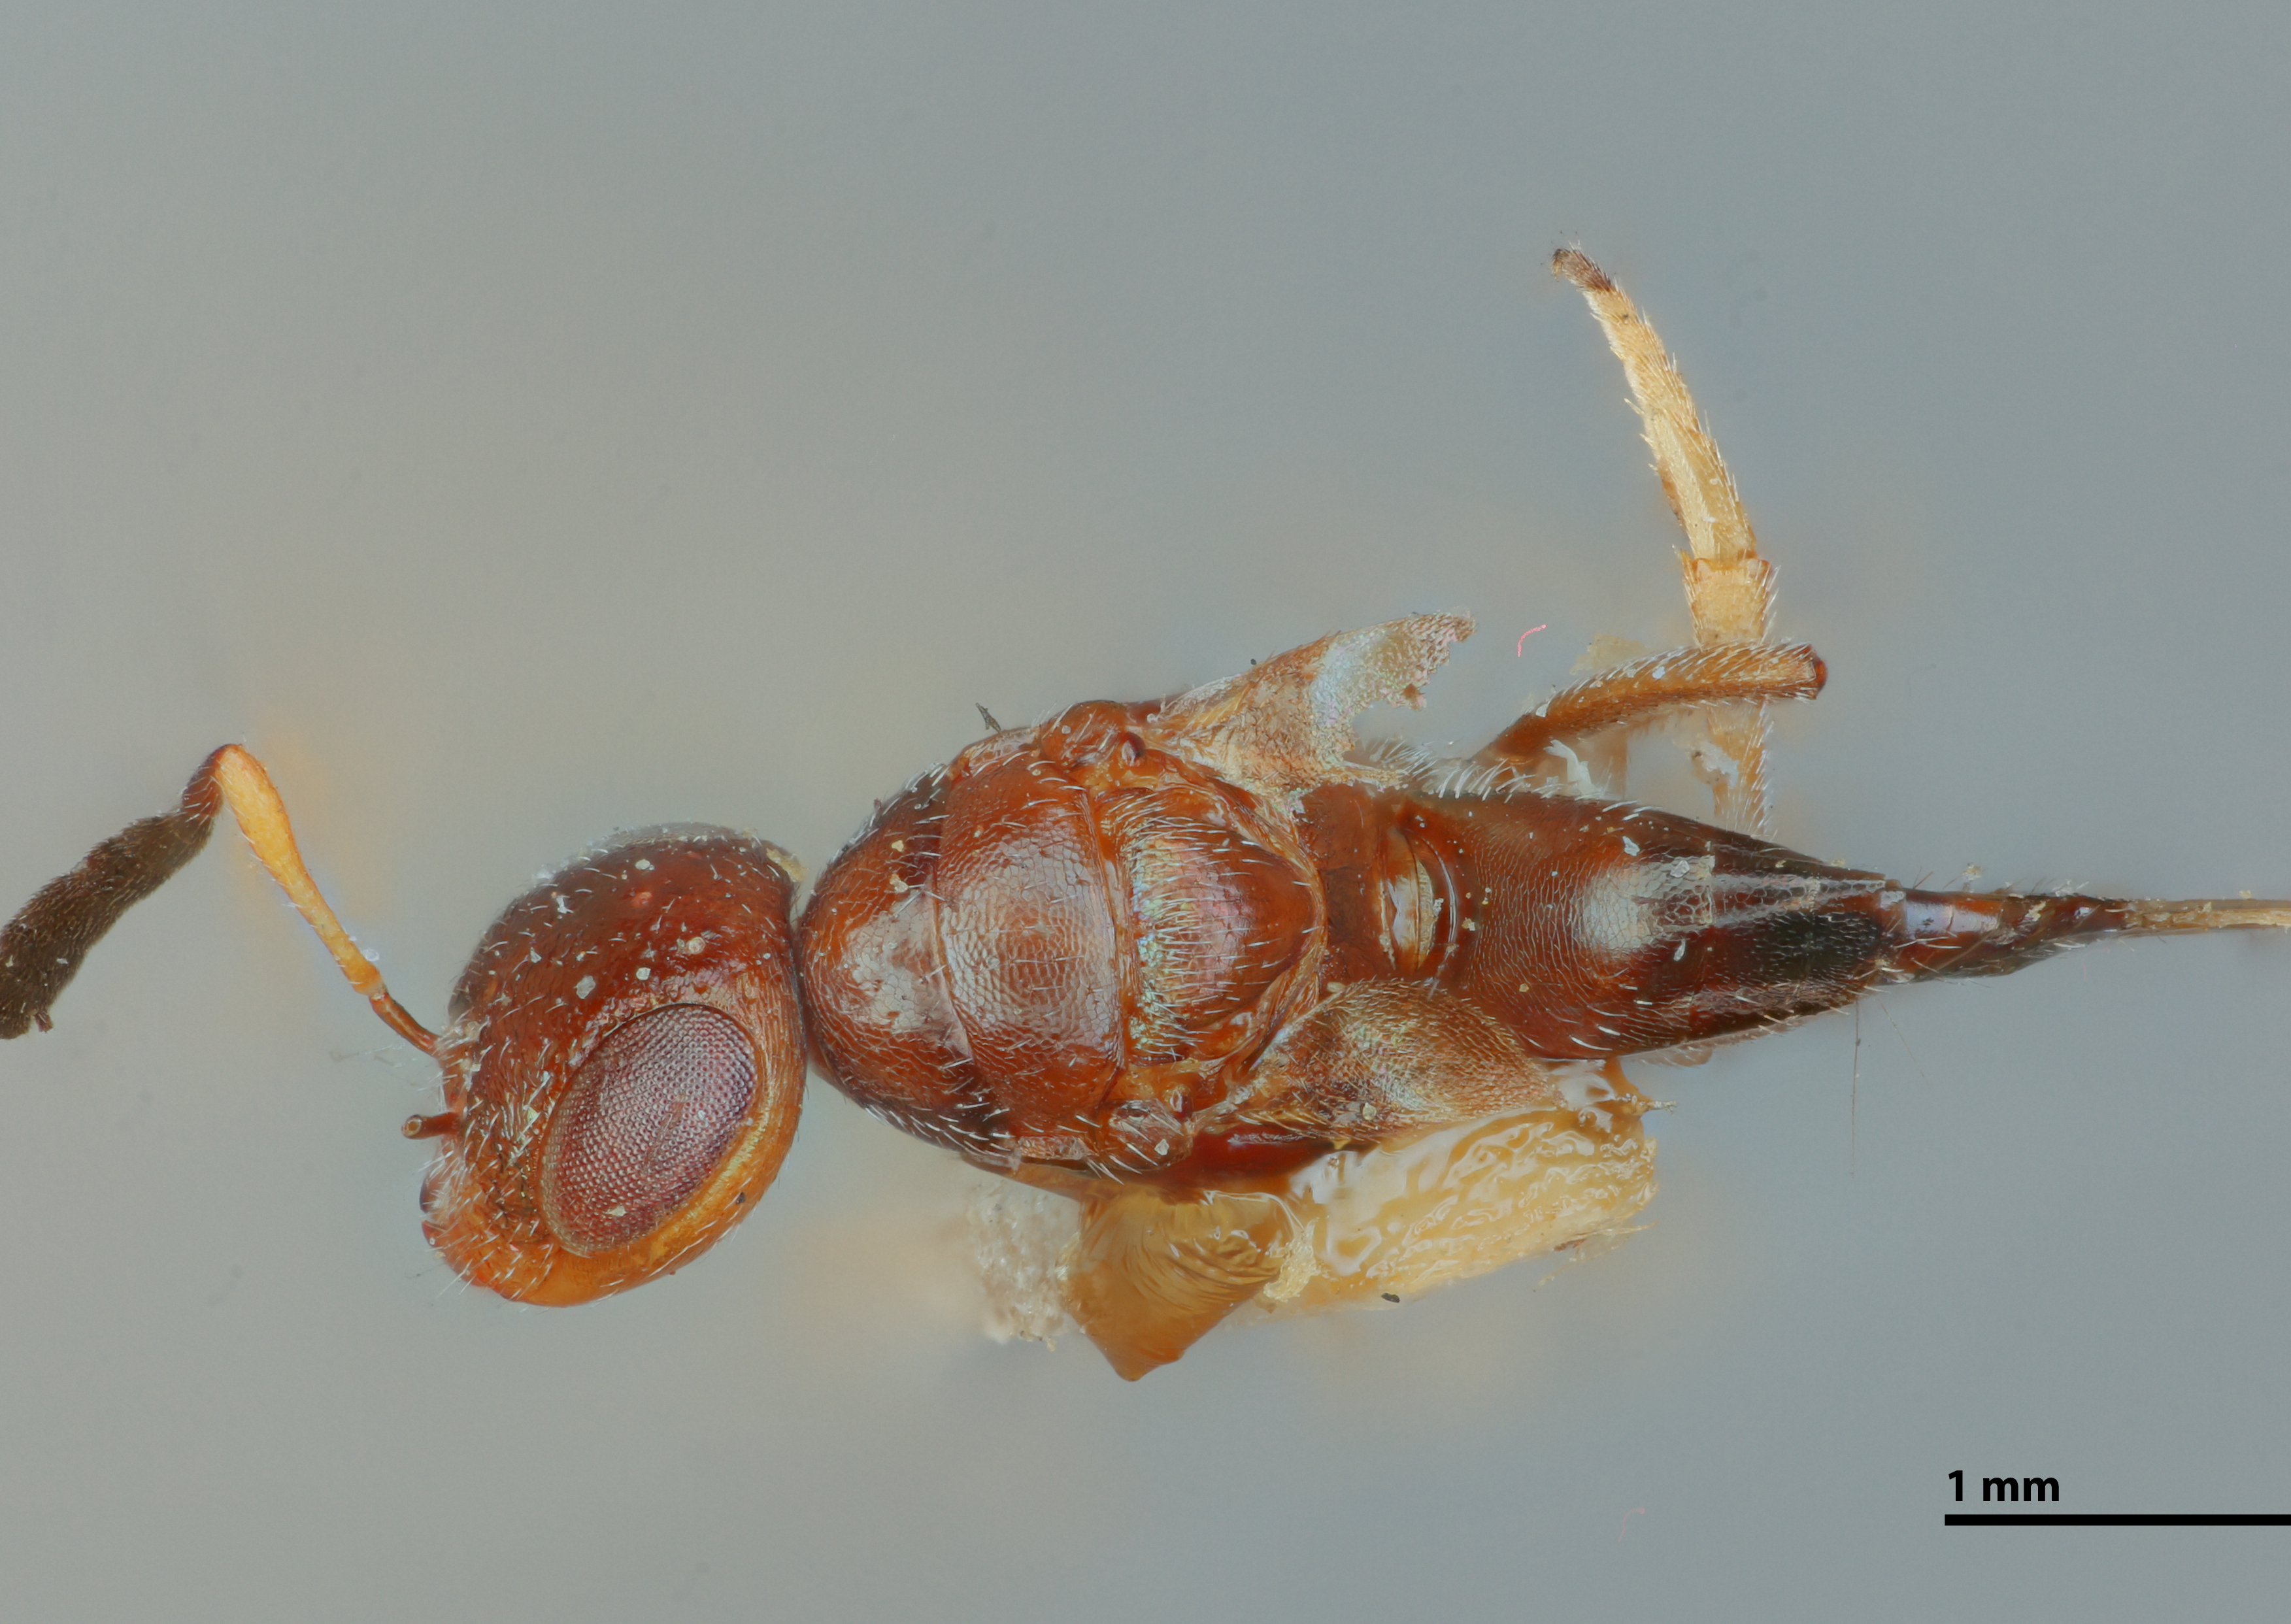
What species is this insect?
Henicopygus subapterus
